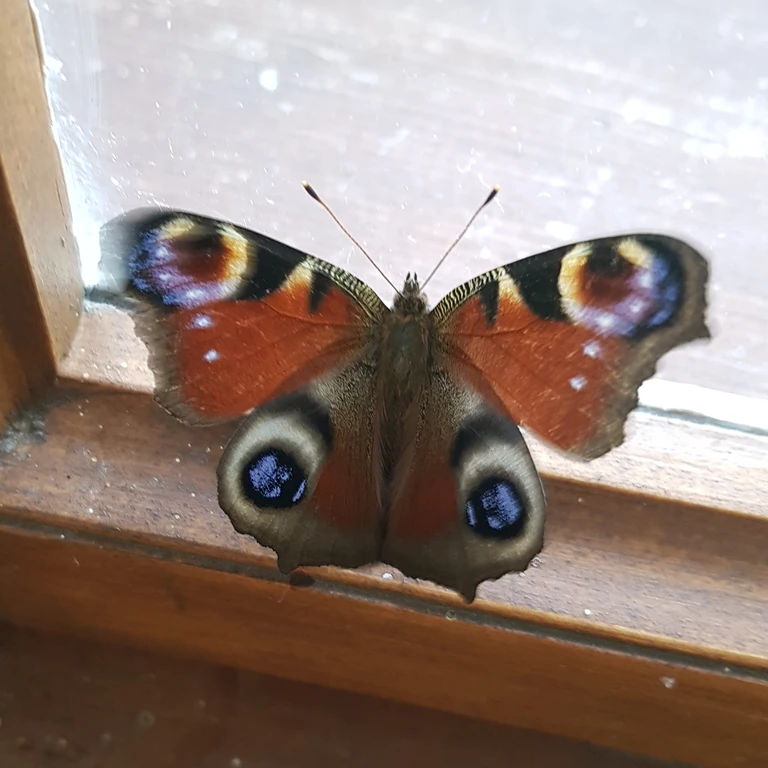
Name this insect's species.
Aglais io
